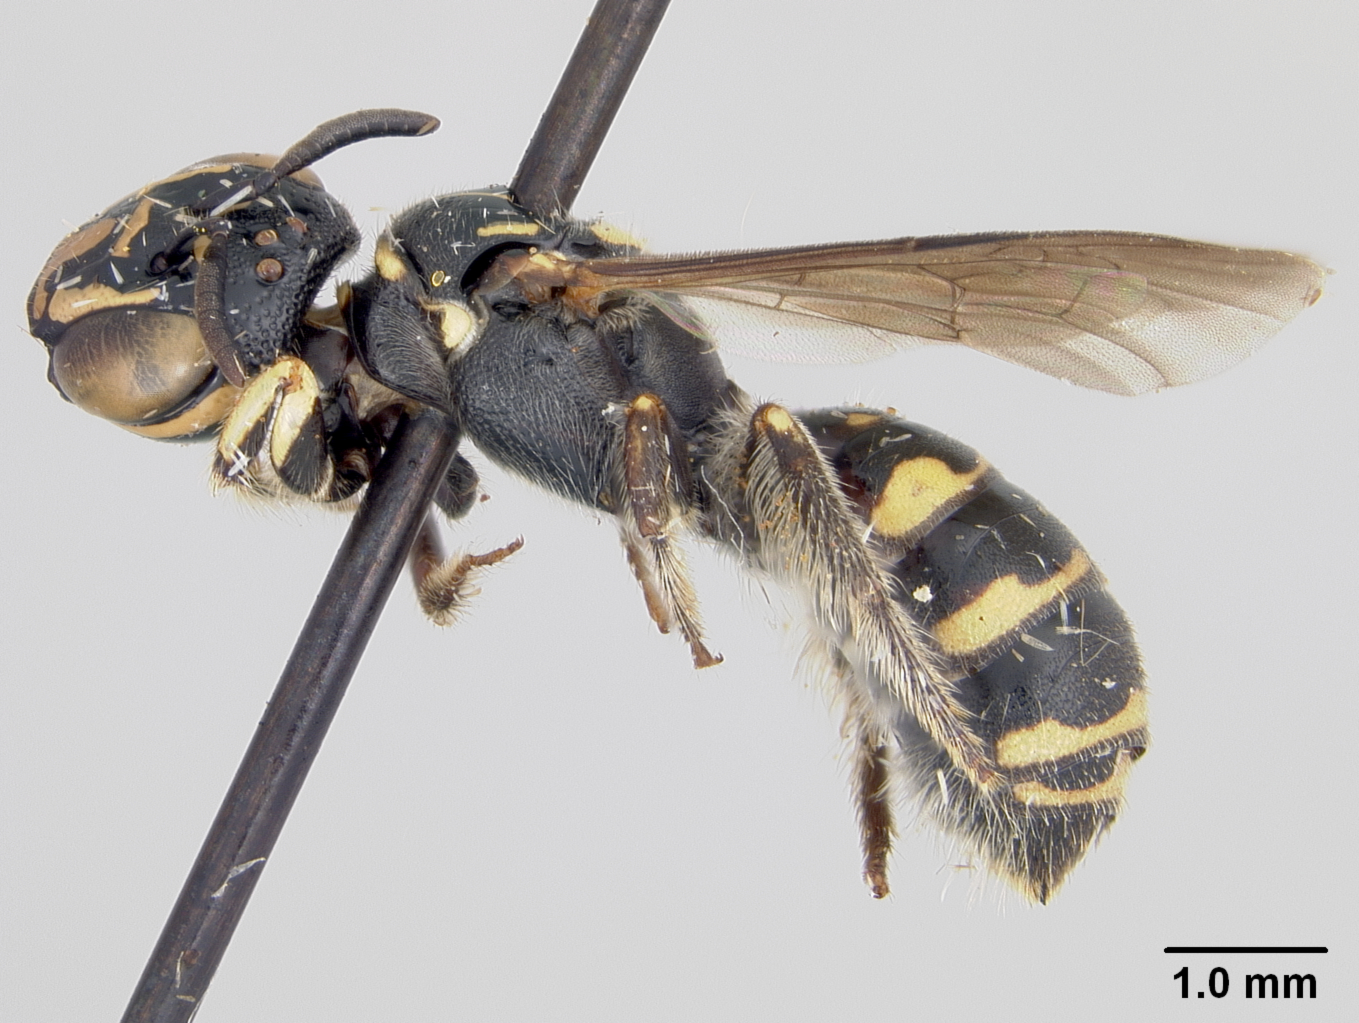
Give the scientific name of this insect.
Ceratina corbetti
